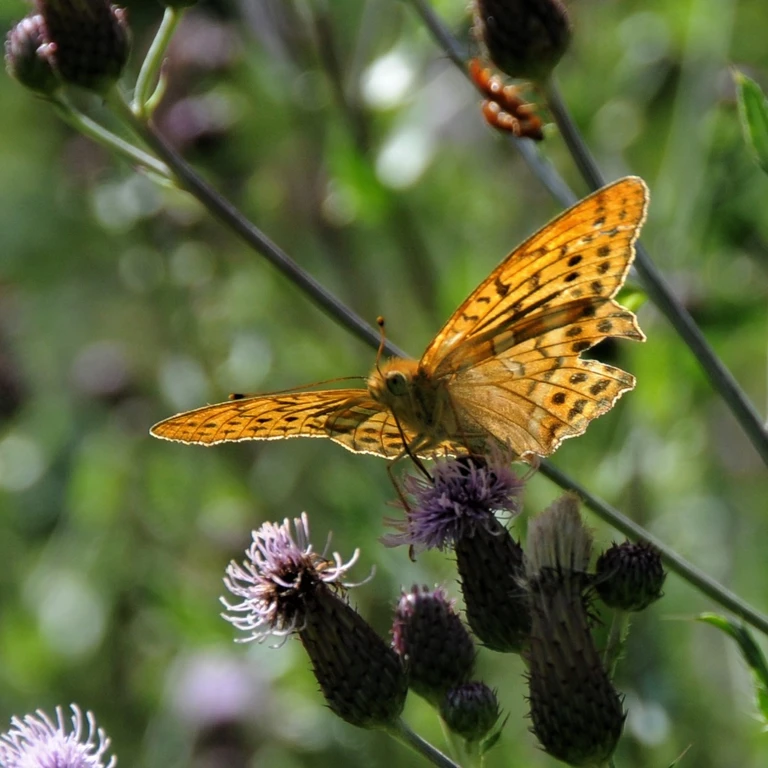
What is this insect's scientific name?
Argynnis paphia
